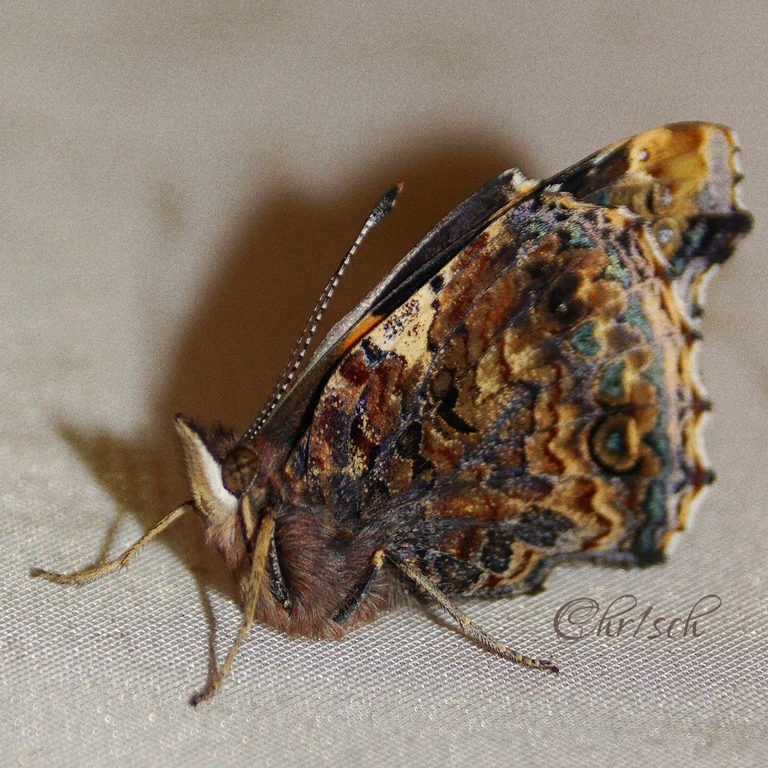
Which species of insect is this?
Vanessa atalanta
